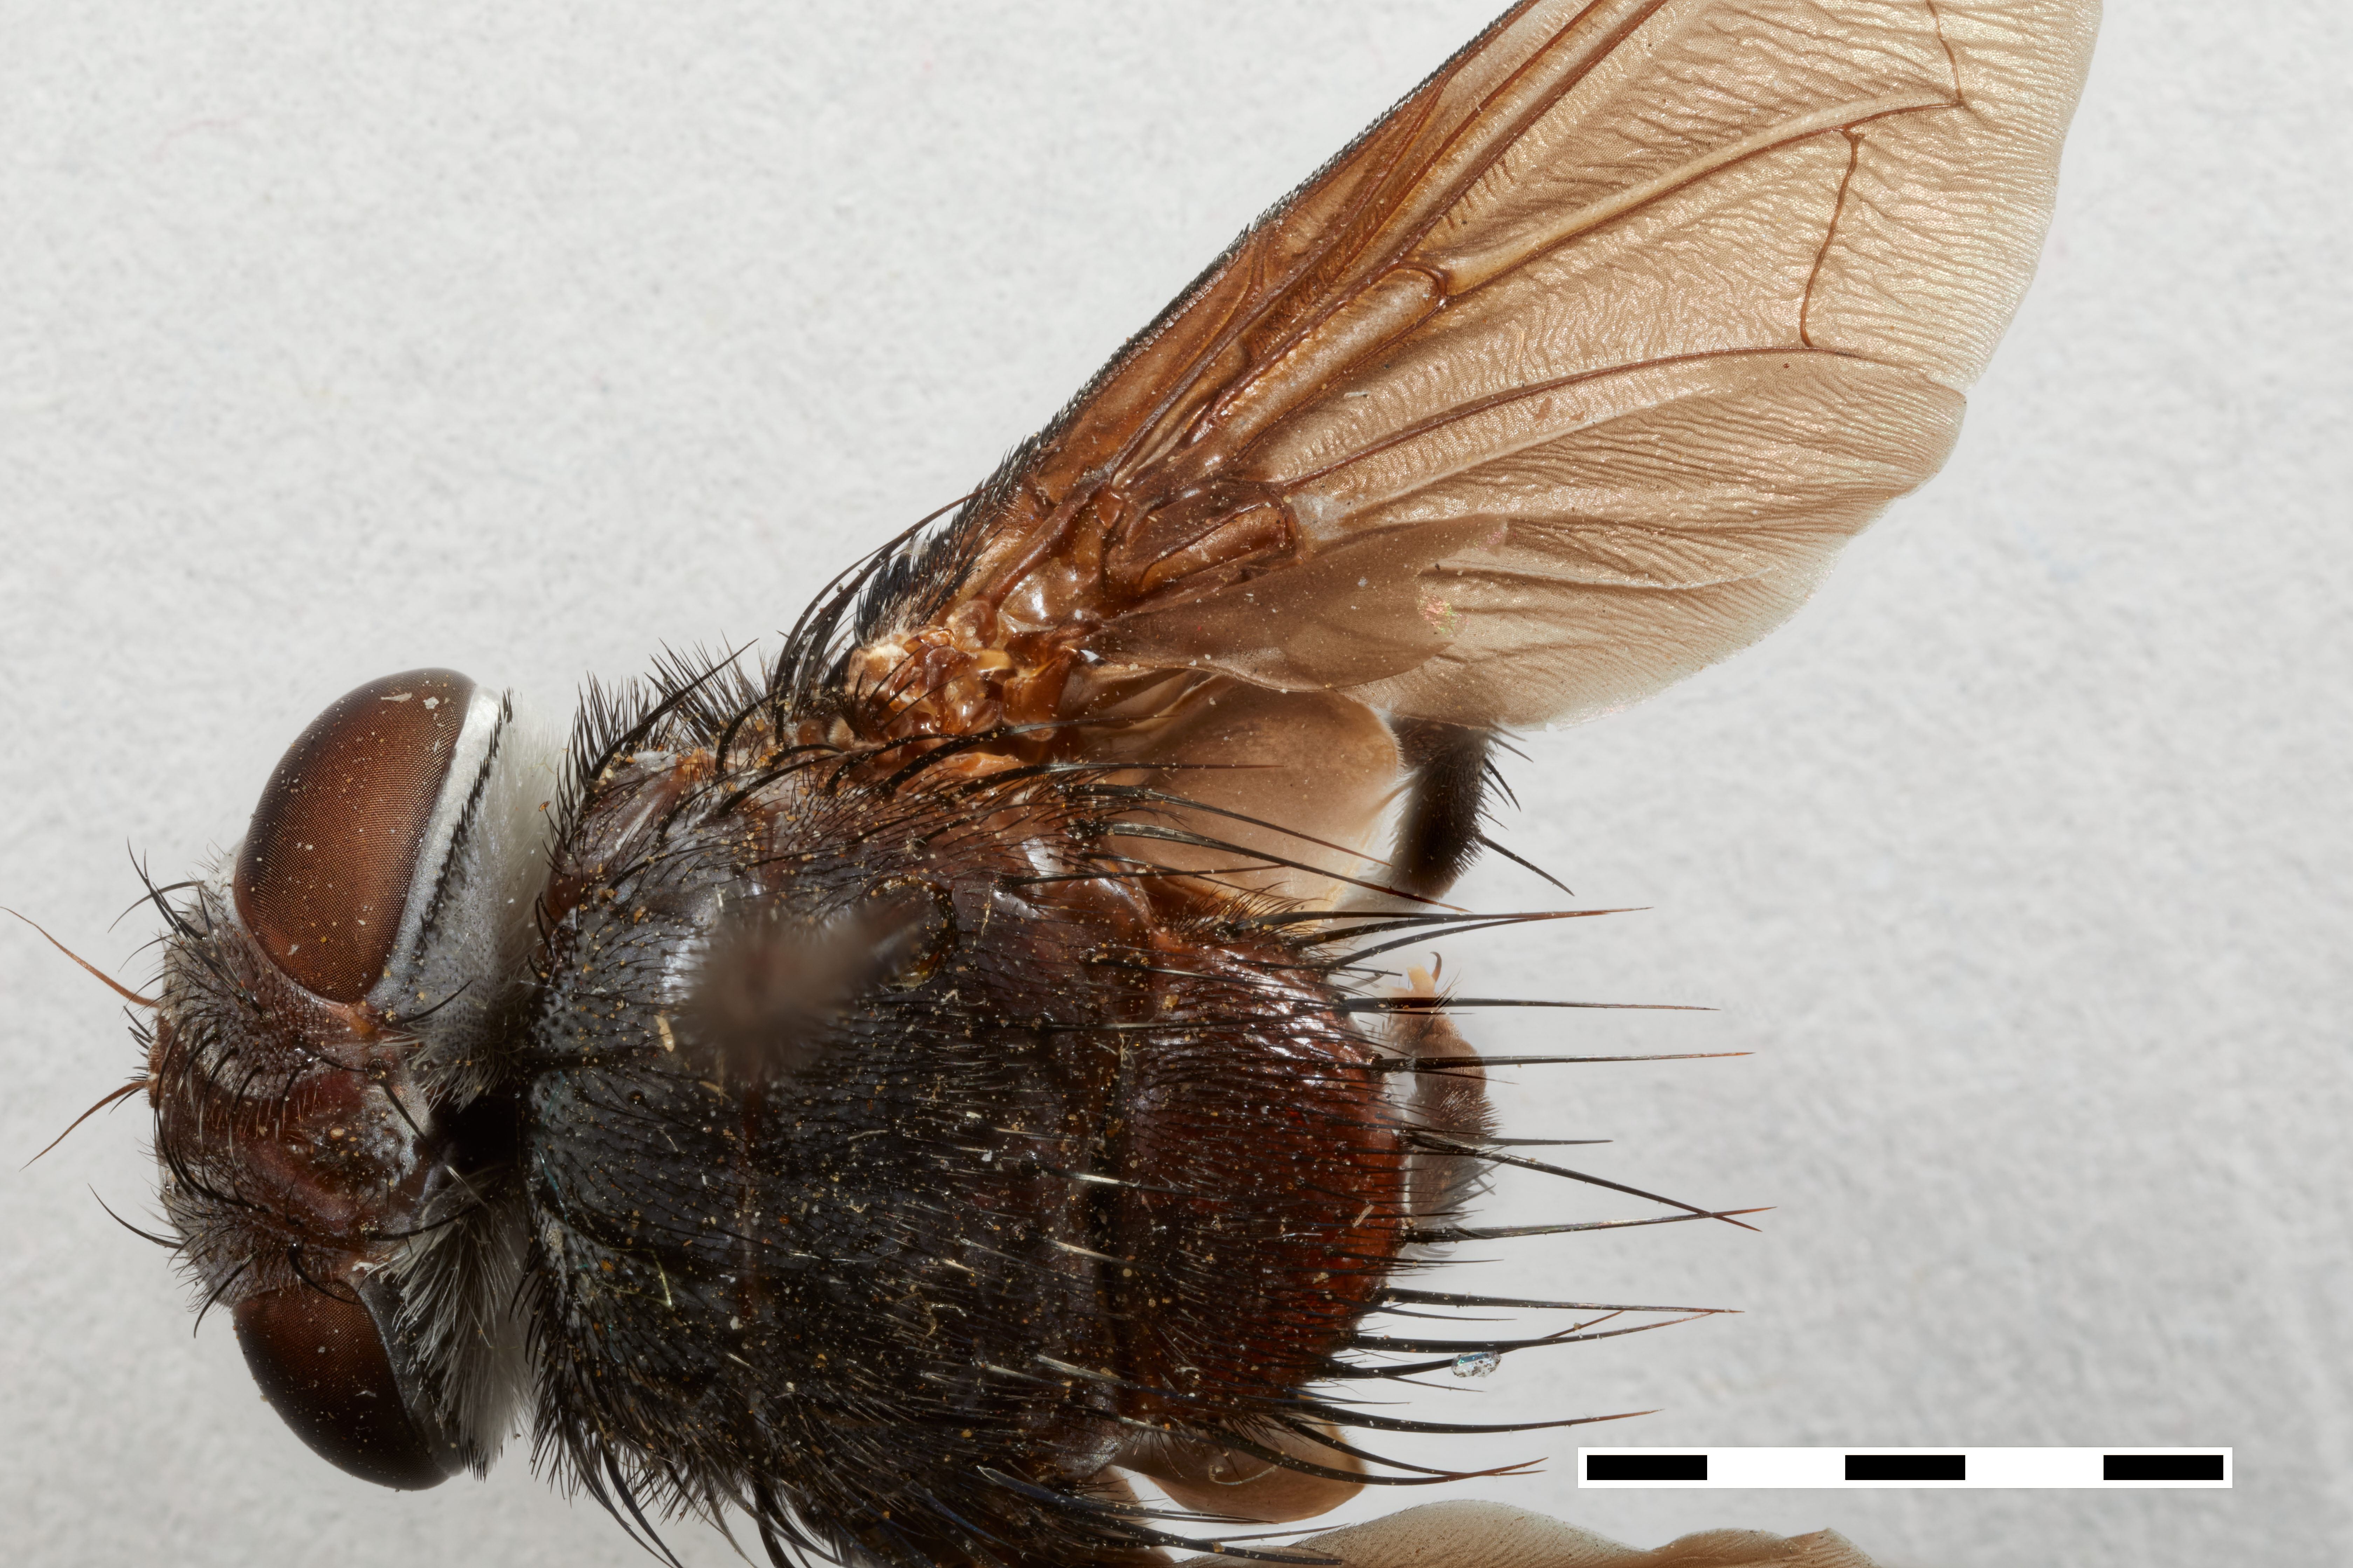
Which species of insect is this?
Belvosia piurana
